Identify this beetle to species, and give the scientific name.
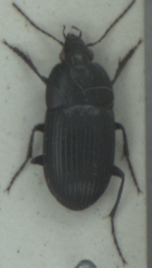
Oodes helopioides
